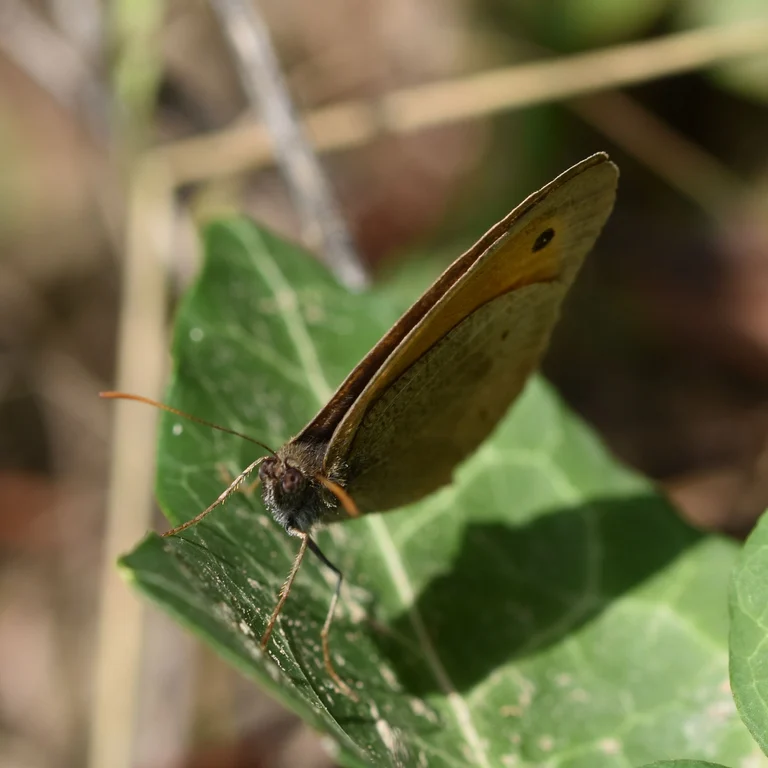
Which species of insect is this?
Maniola jurtina
